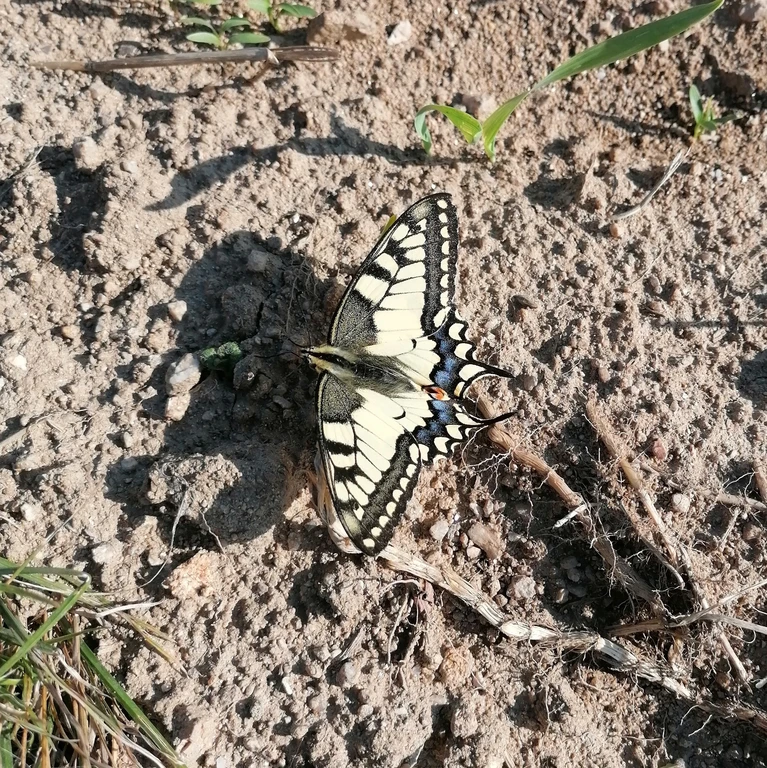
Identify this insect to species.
Papilio machaon
